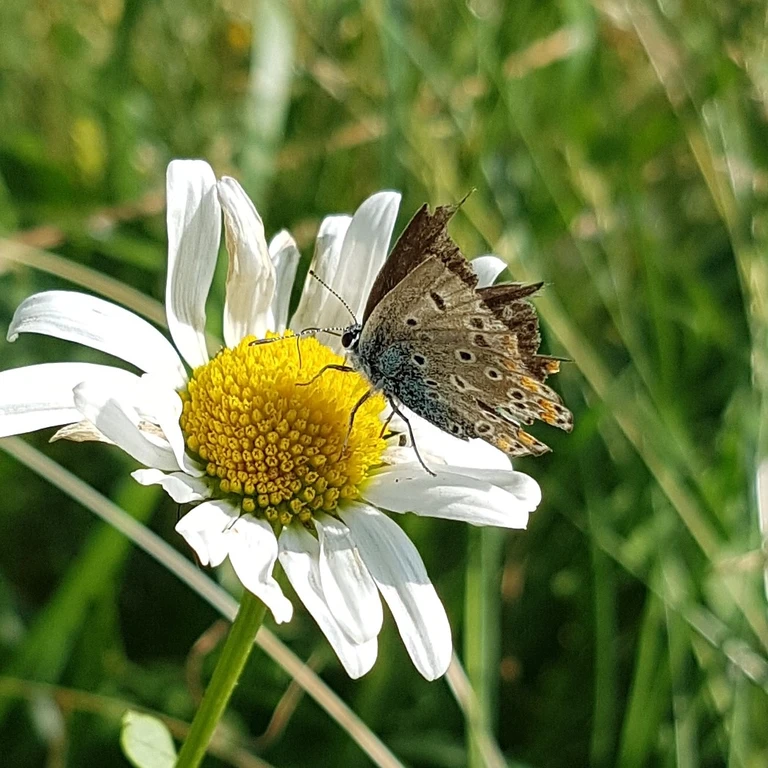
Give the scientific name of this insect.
Polyommatus icarus
